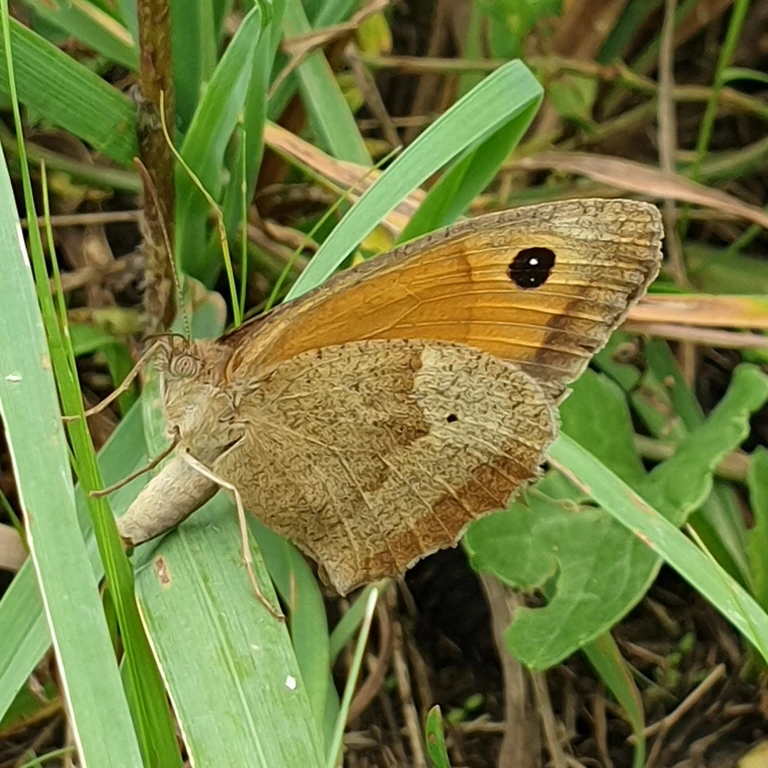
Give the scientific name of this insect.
Maniola jurtina
